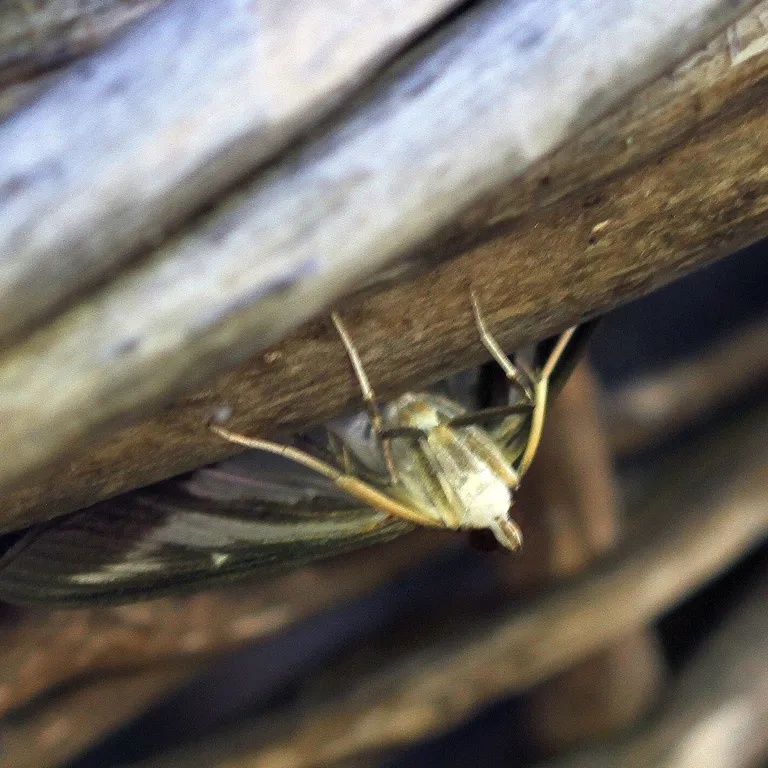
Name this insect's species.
Cydalima perspectalis
